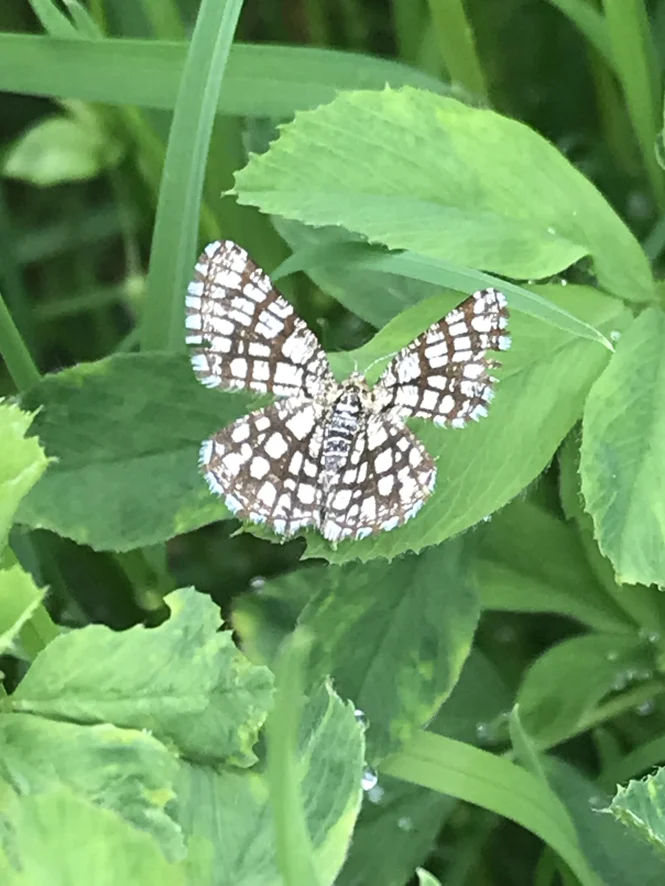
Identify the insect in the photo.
Chiasmia clathrata
